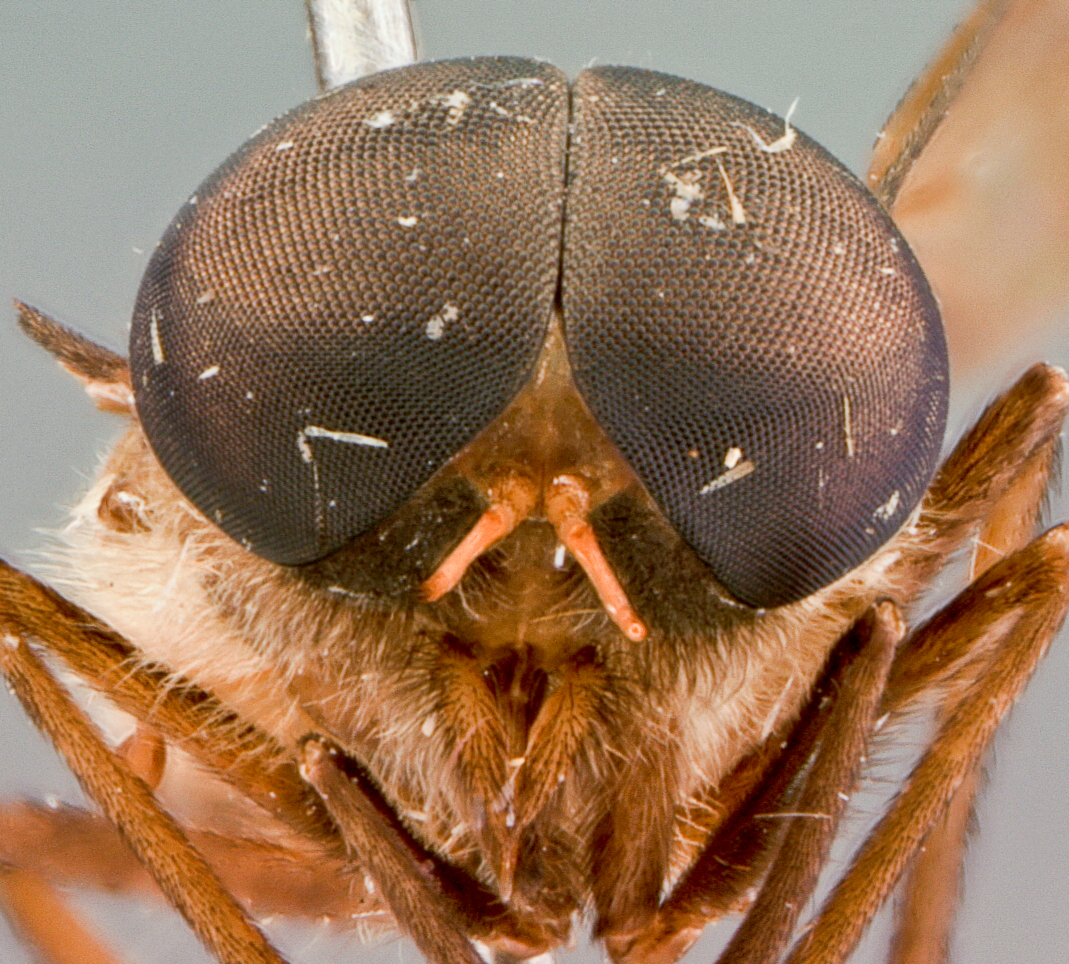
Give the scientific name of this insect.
Cydistomyia philipi
